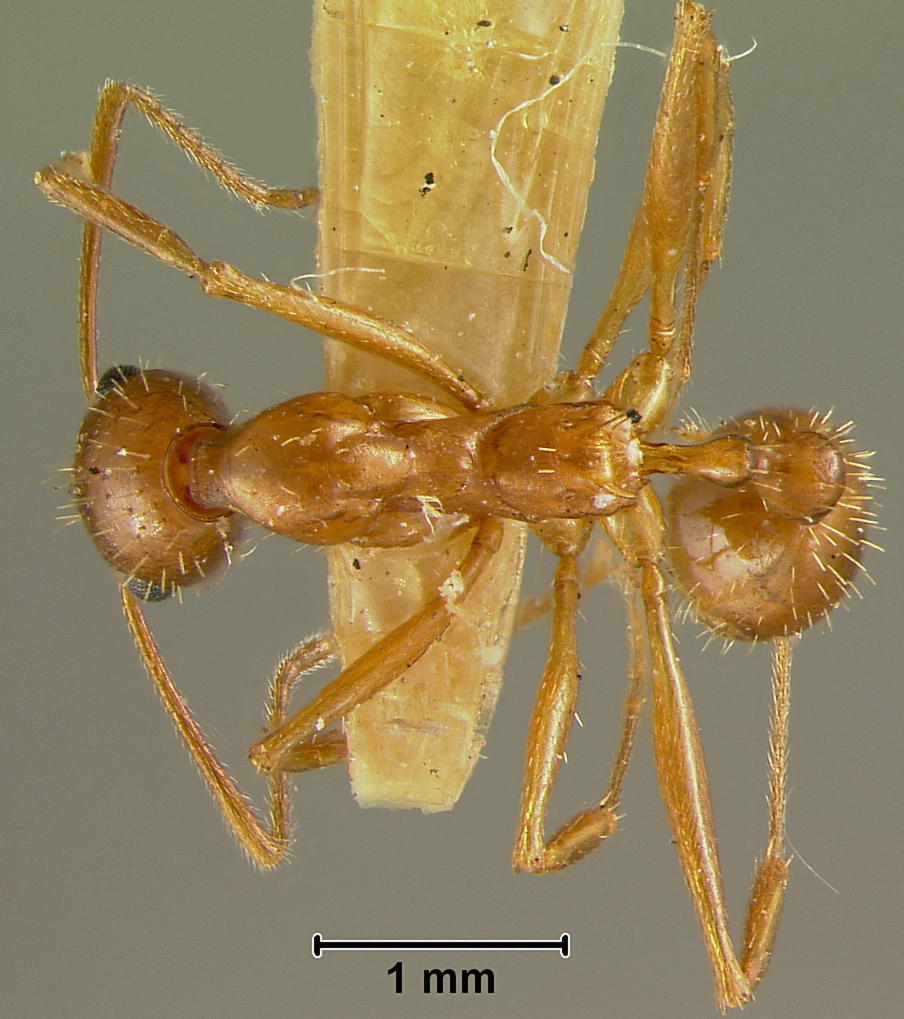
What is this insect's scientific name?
Aphaenogaster texana
